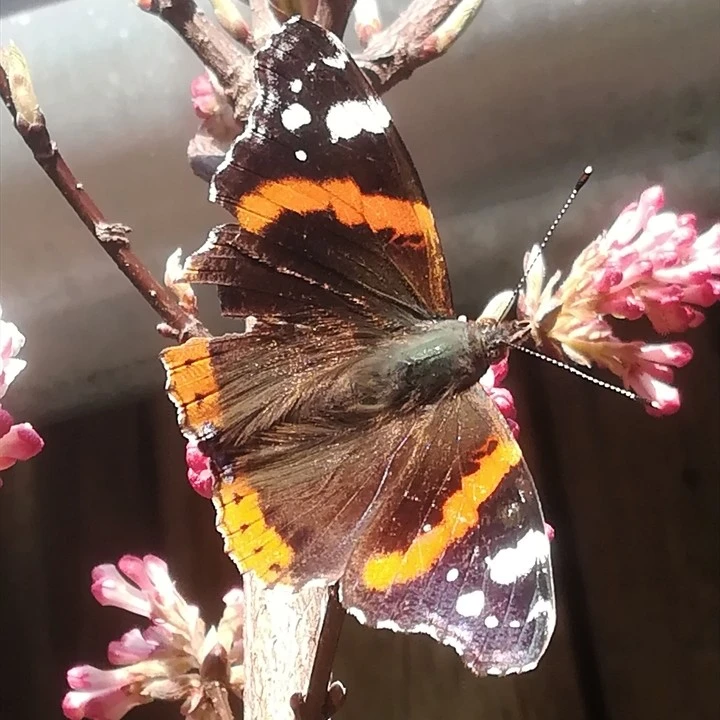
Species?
Vanessa atalanta
